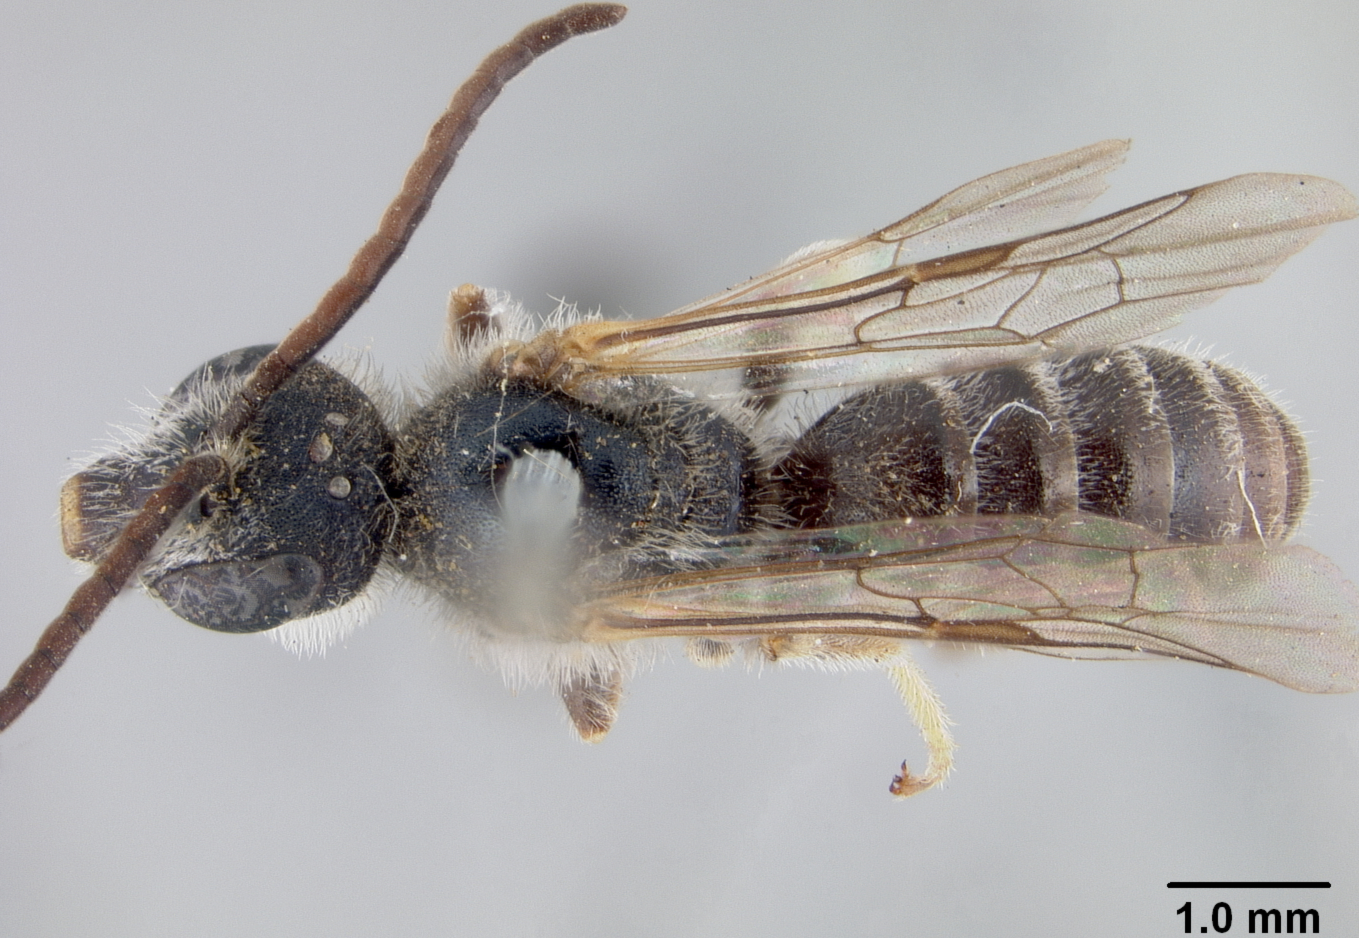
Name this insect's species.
Halictus typographicus
